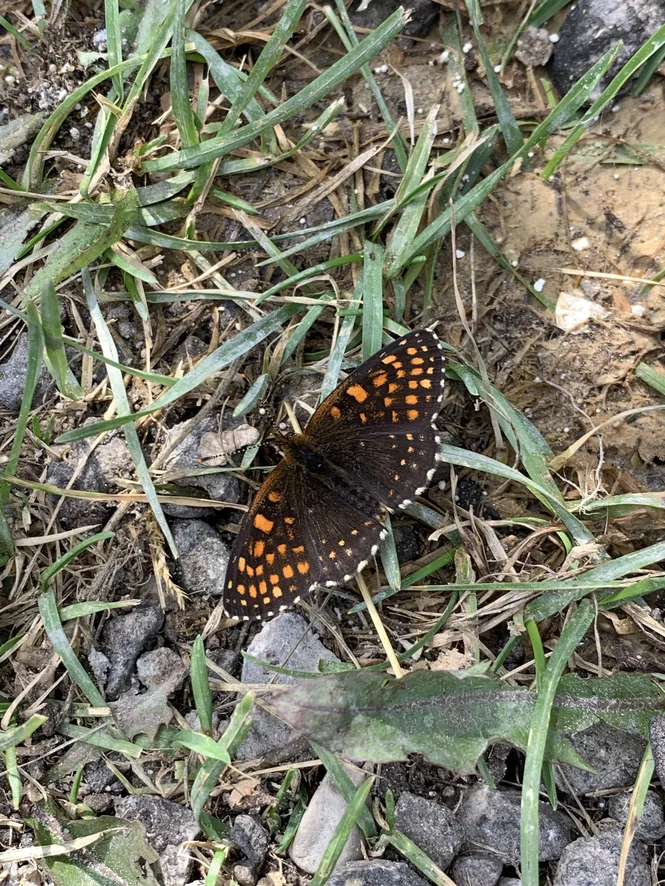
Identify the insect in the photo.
Melitaea diamina
